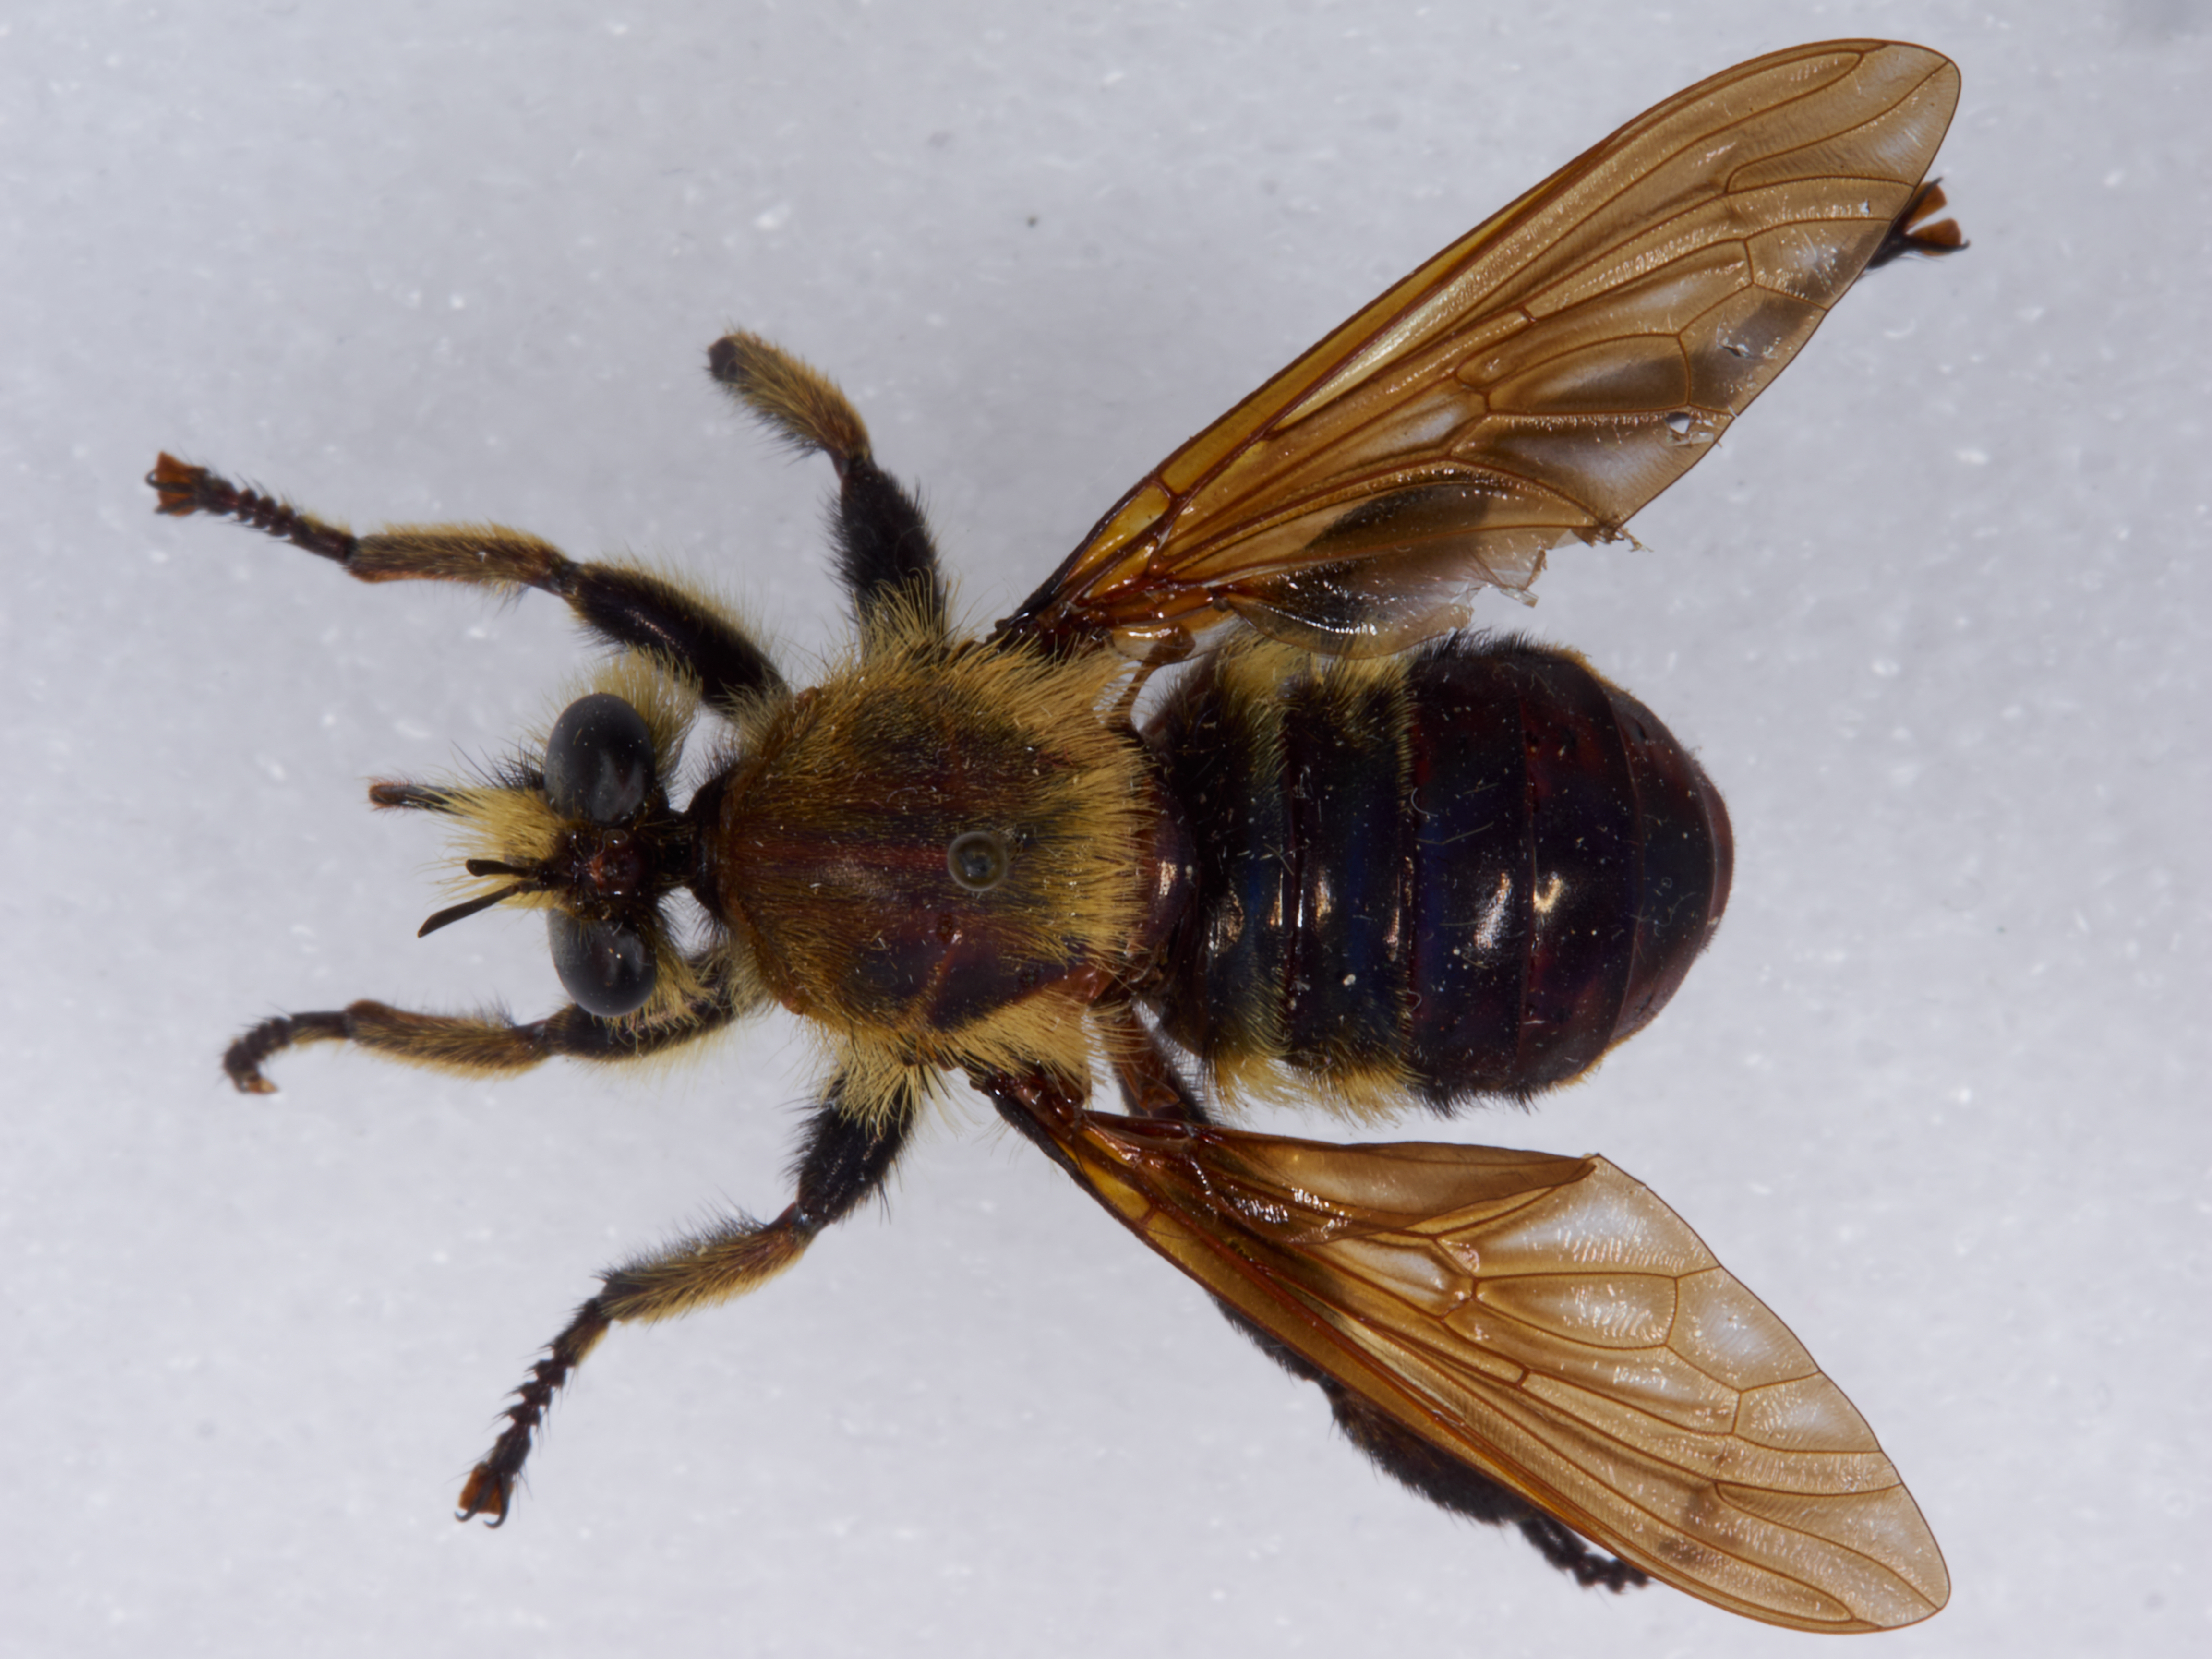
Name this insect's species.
Laphria apila
